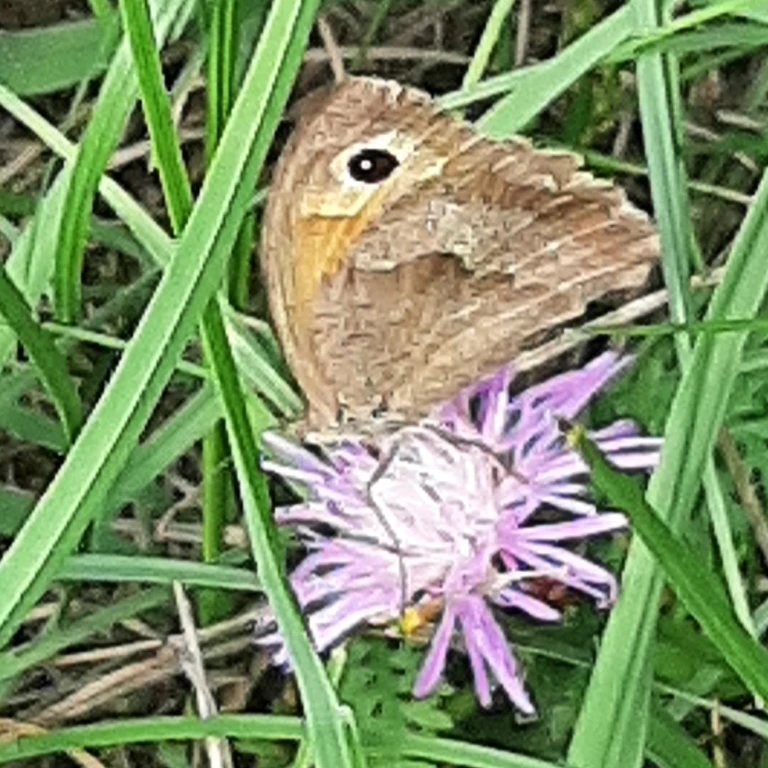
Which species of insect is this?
Maniola jurtina
